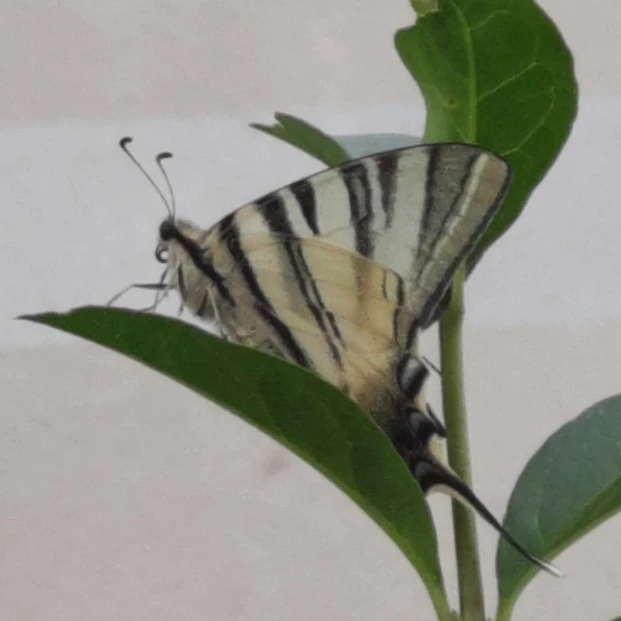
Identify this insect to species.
Iphiclides podalirius
